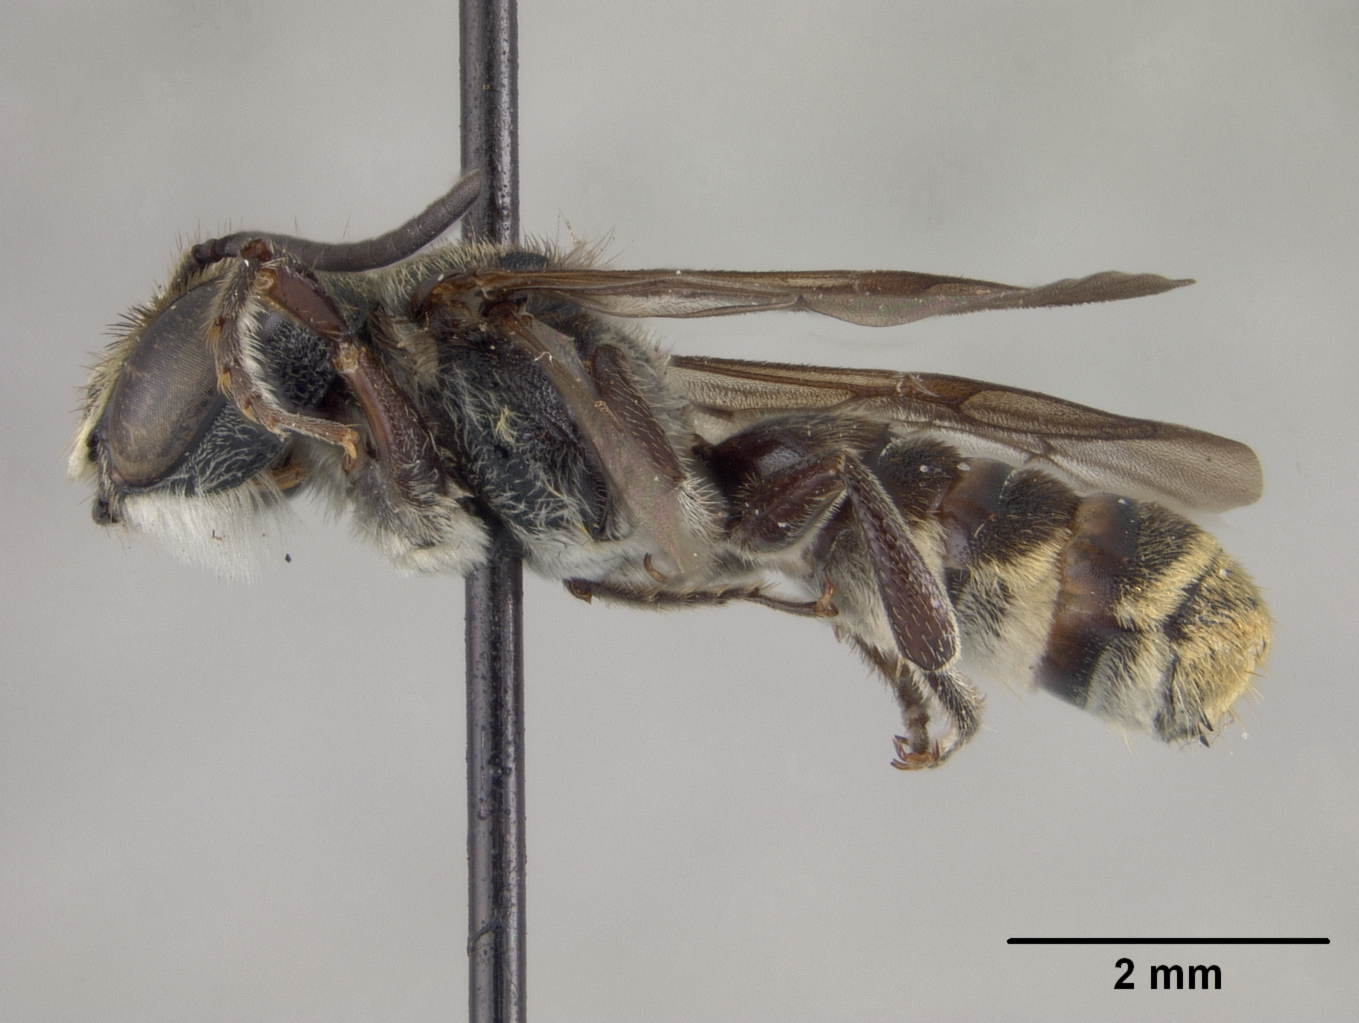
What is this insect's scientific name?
Megachile microdontura
